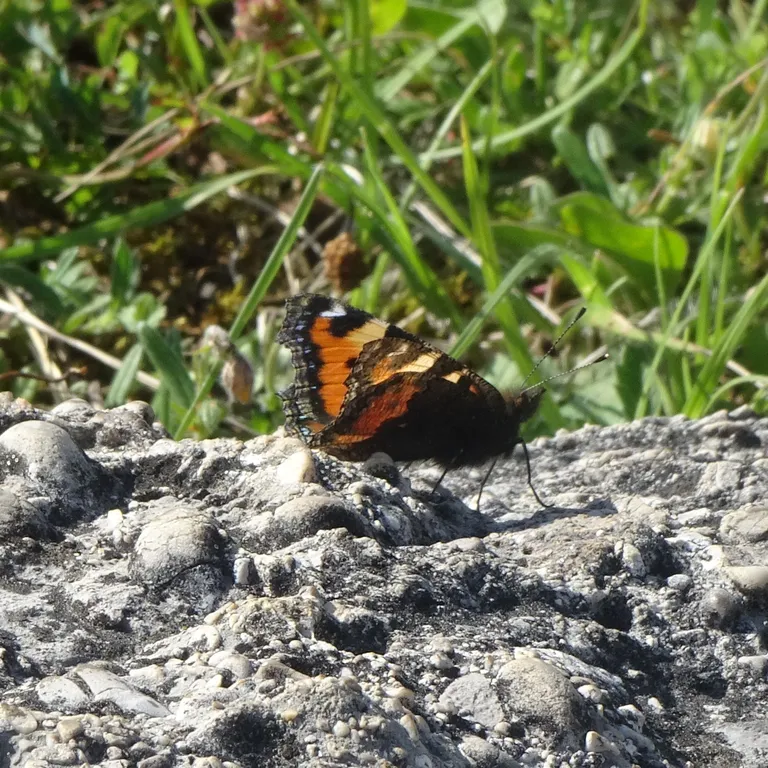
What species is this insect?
Aglais urticae
